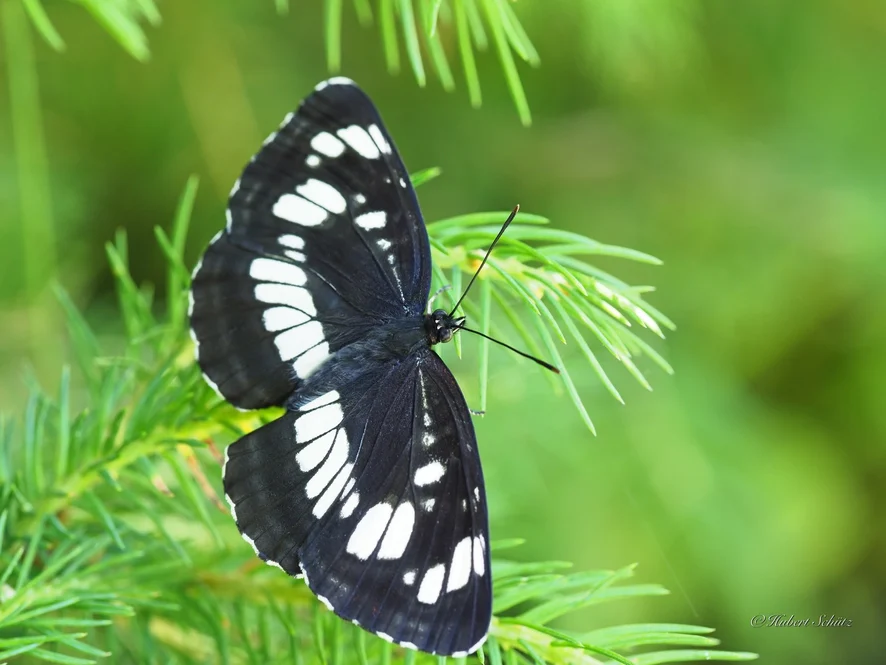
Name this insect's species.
Neptis rivularis
